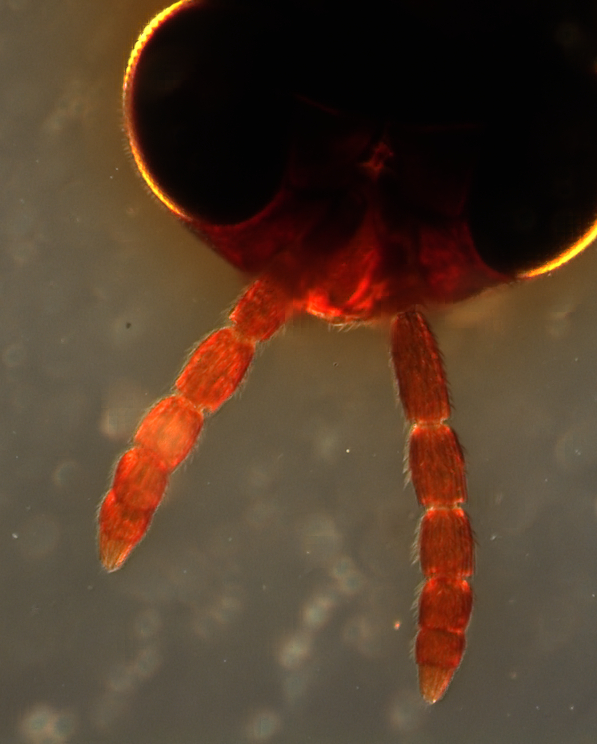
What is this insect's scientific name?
Coccophagus nigritus
